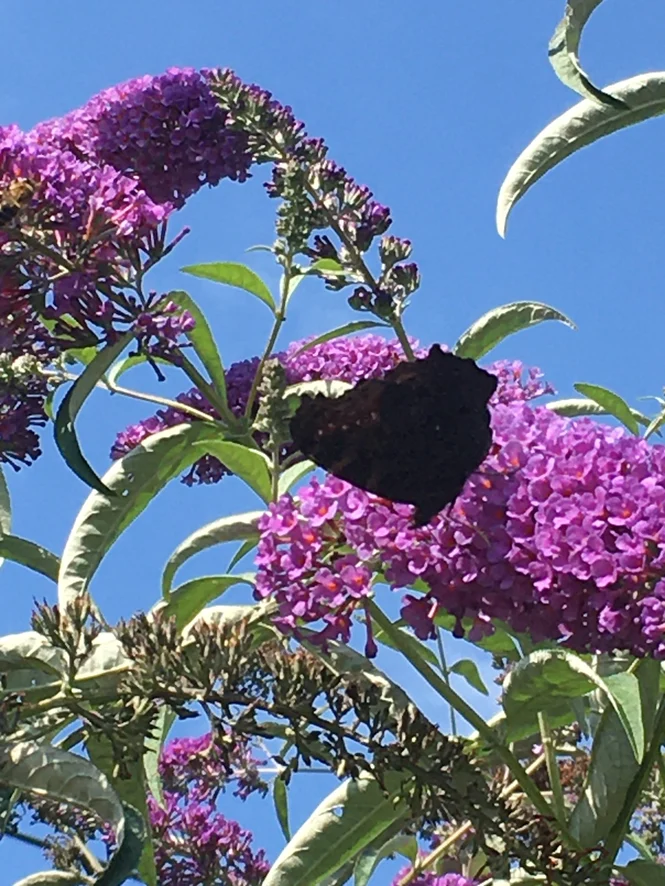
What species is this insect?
Aglais io
